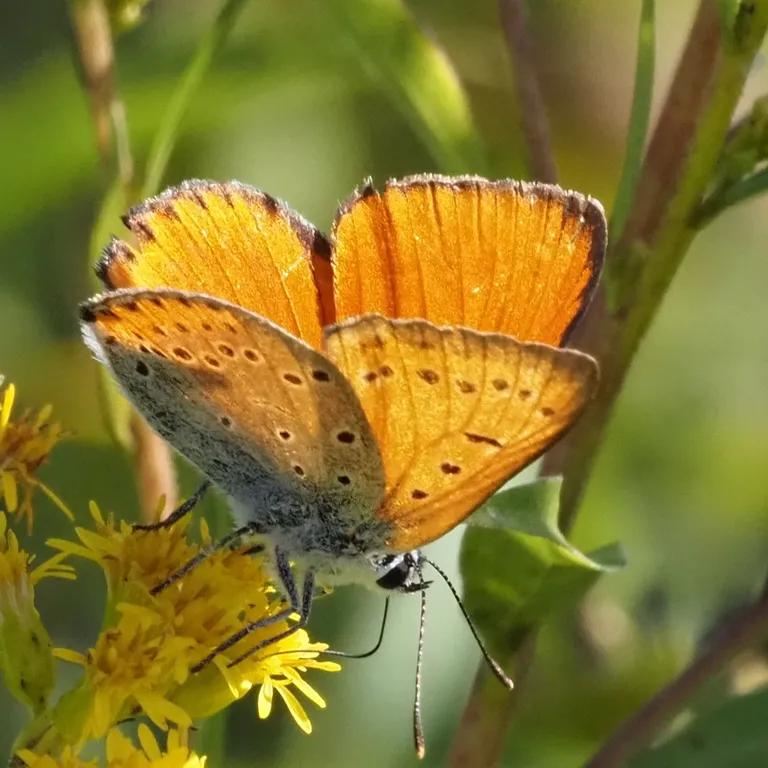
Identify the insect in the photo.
Lycaena dispar
